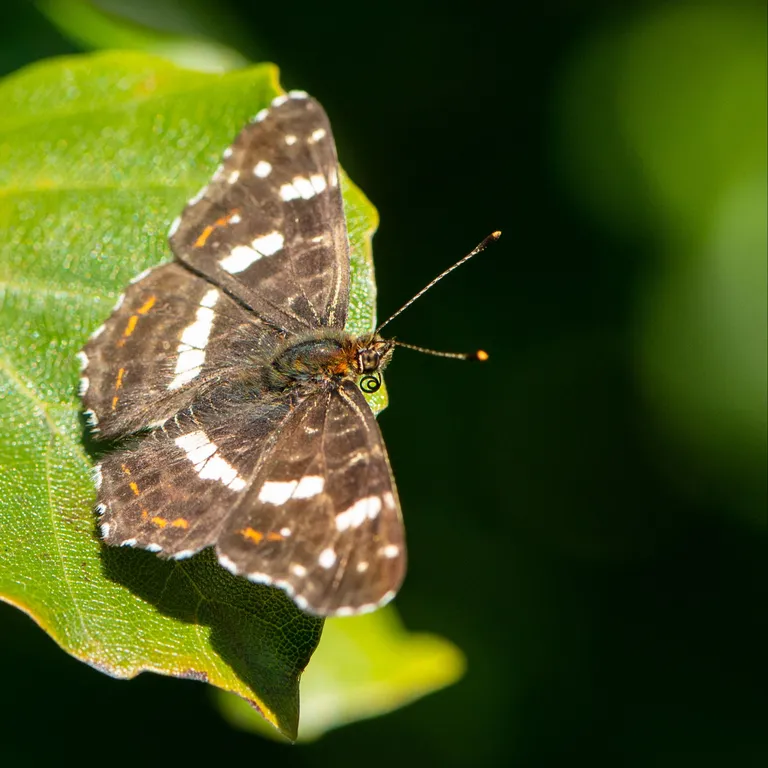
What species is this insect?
Araschnia levana
